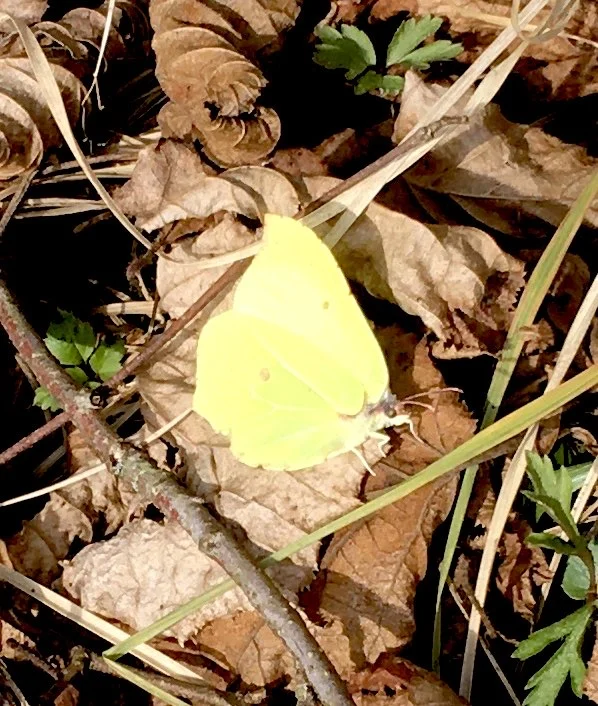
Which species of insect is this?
Gonepteryx rhamni
